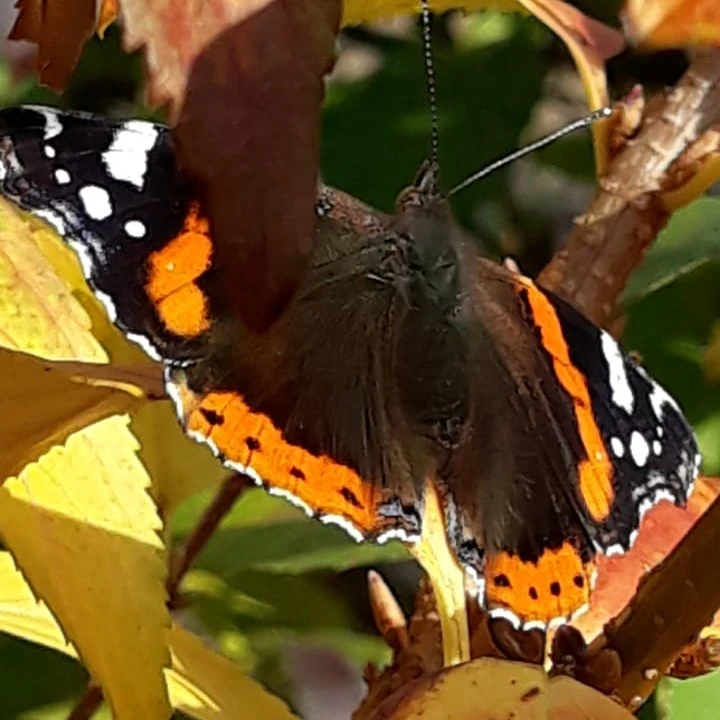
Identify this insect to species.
Vanessa atalanta
